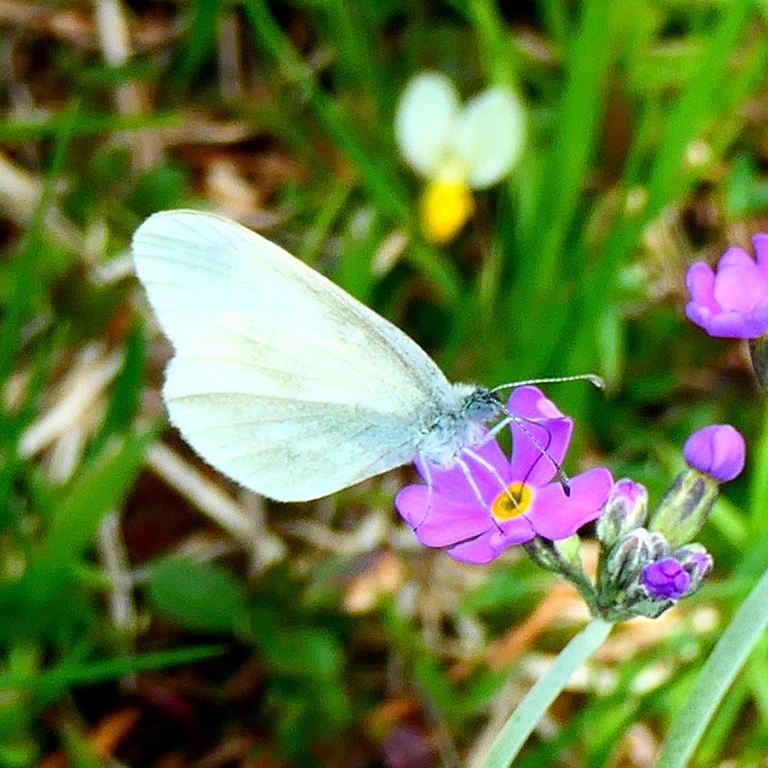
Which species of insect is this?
Leptidea sinapis/juvernica
